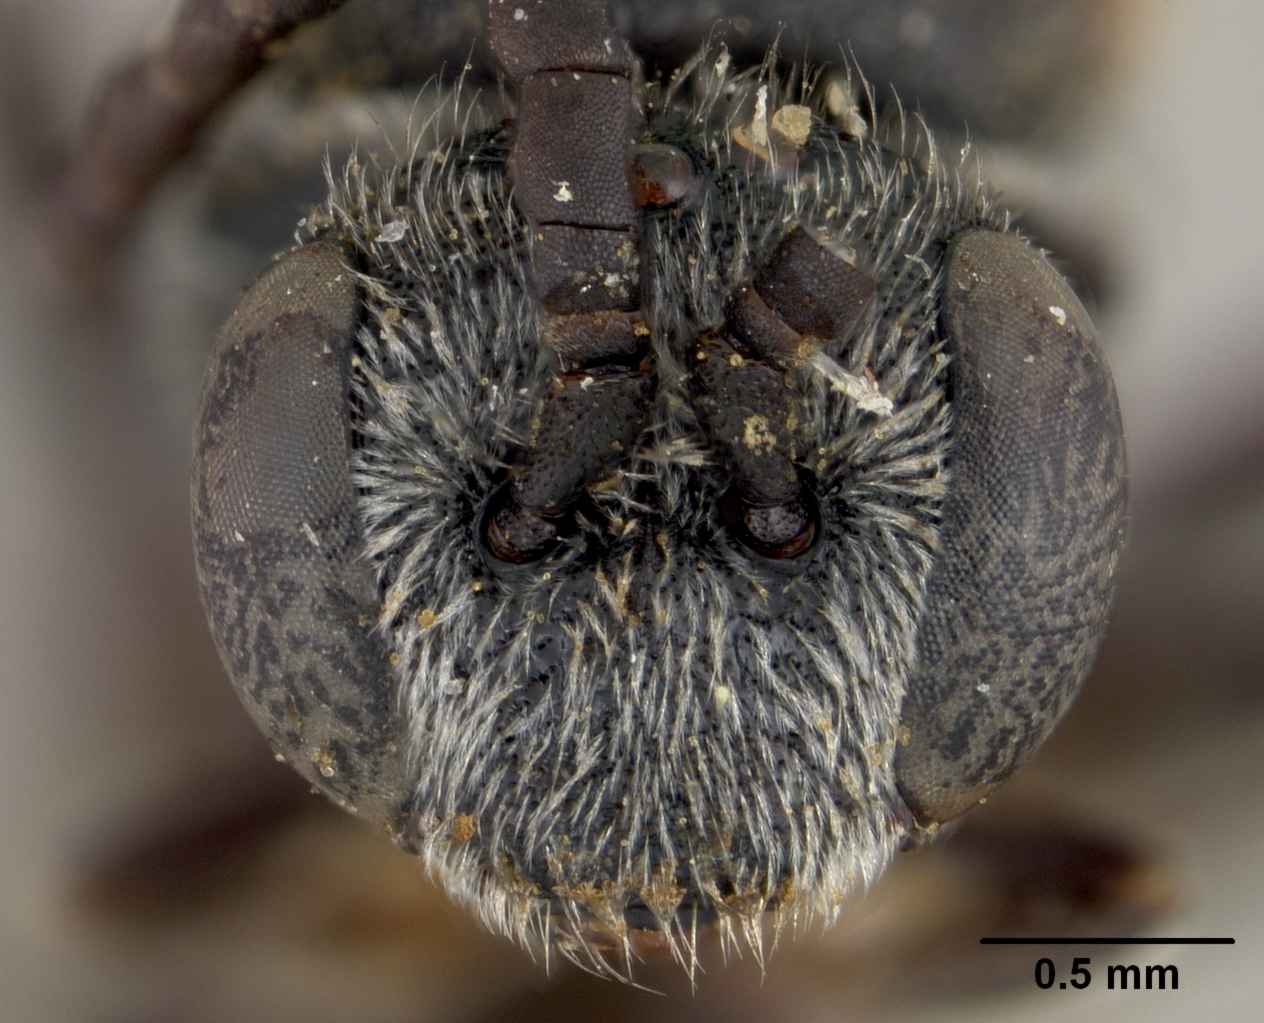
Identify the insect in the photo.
Sphecodes hydrangeae
